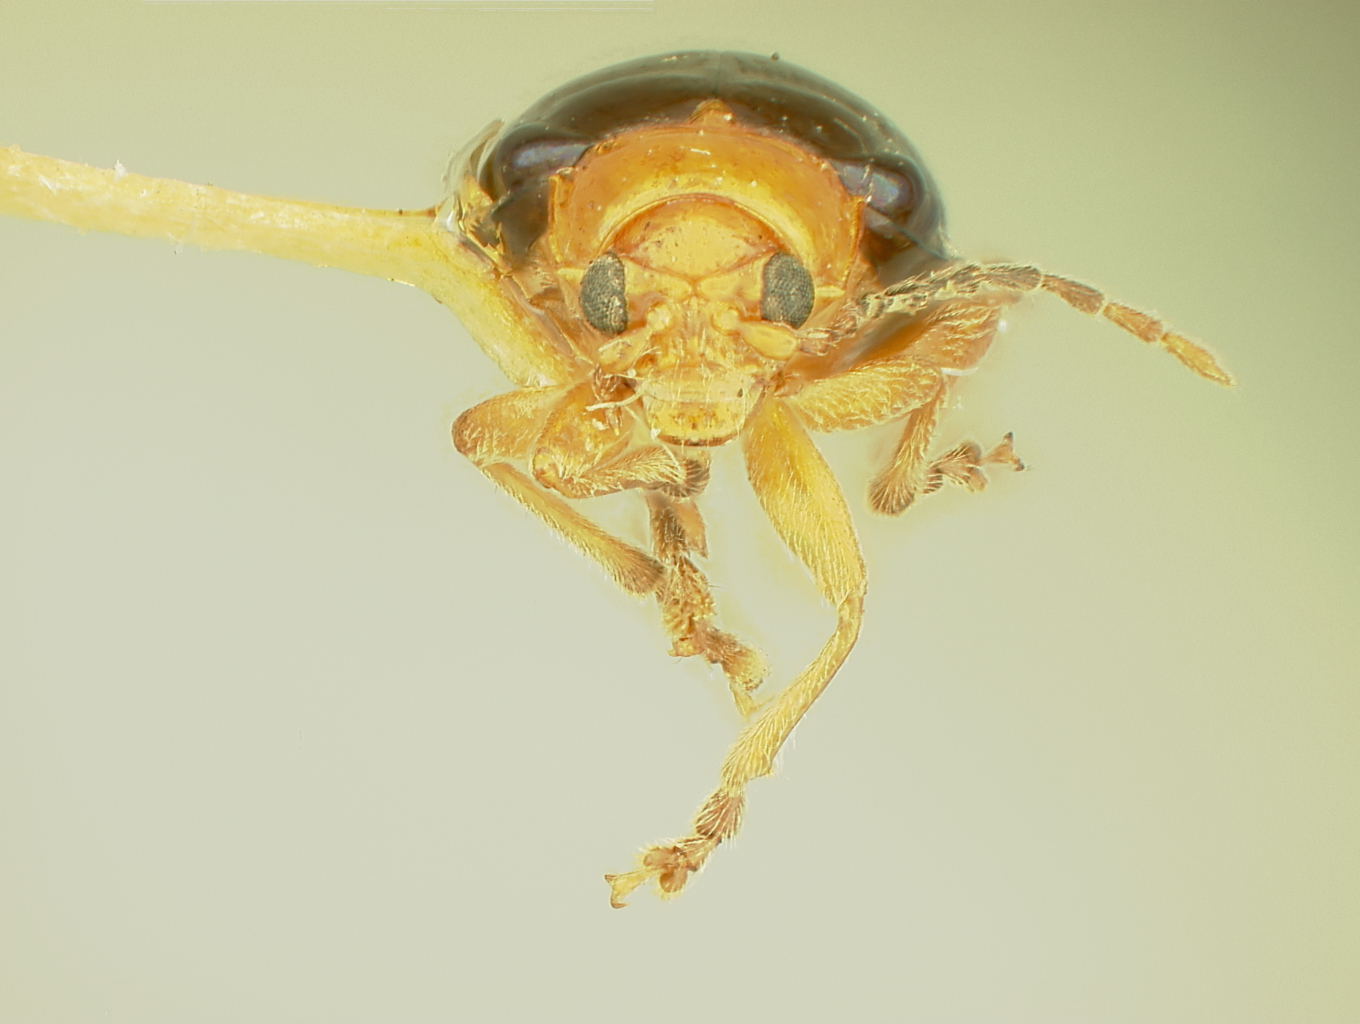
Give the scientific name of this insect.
Diphaulaca cordobae
